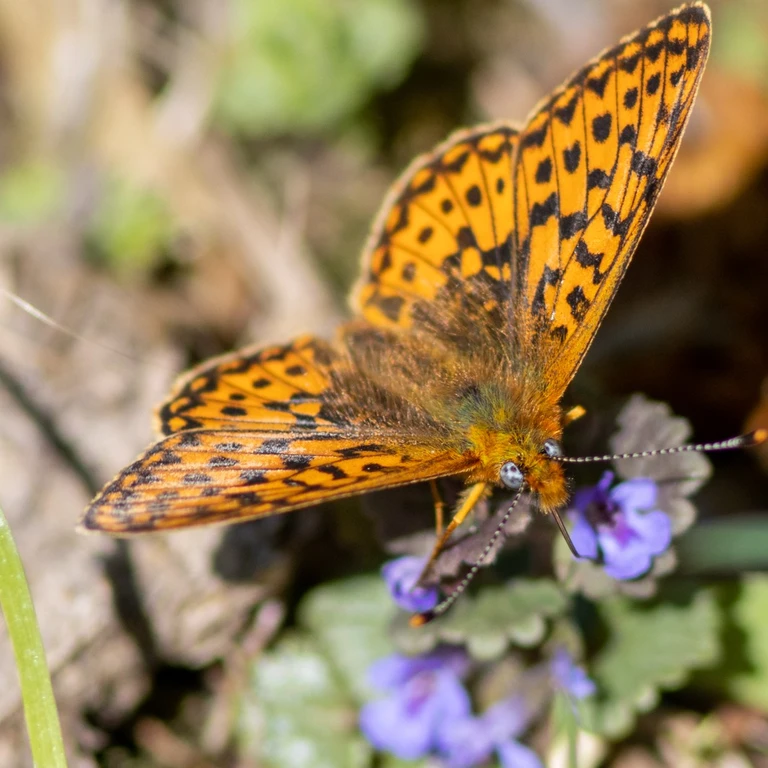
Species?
Boloria euphrosyne (also Clossiana euphrosyne)
